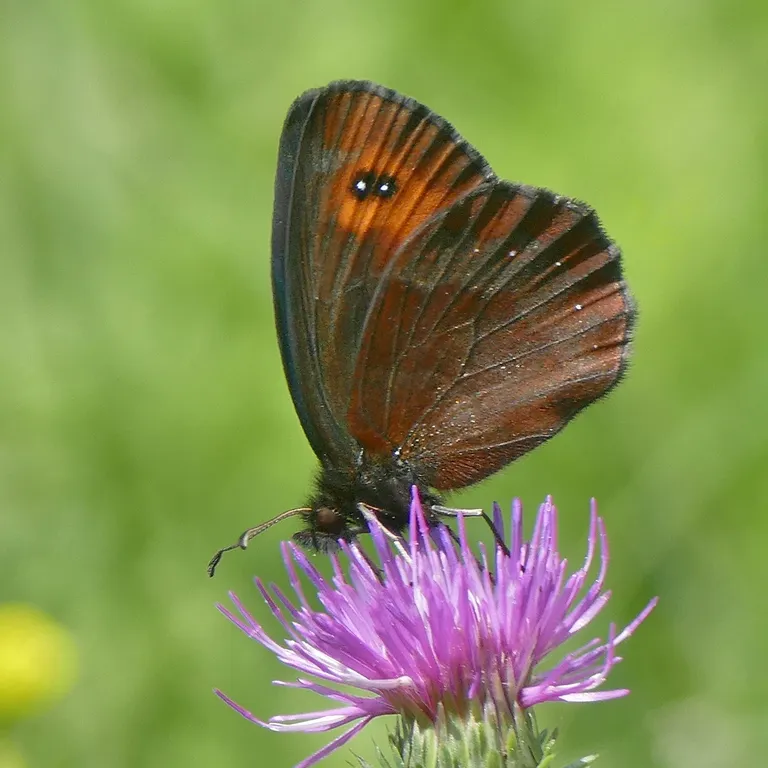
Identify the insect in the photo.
Erebia aethiops
